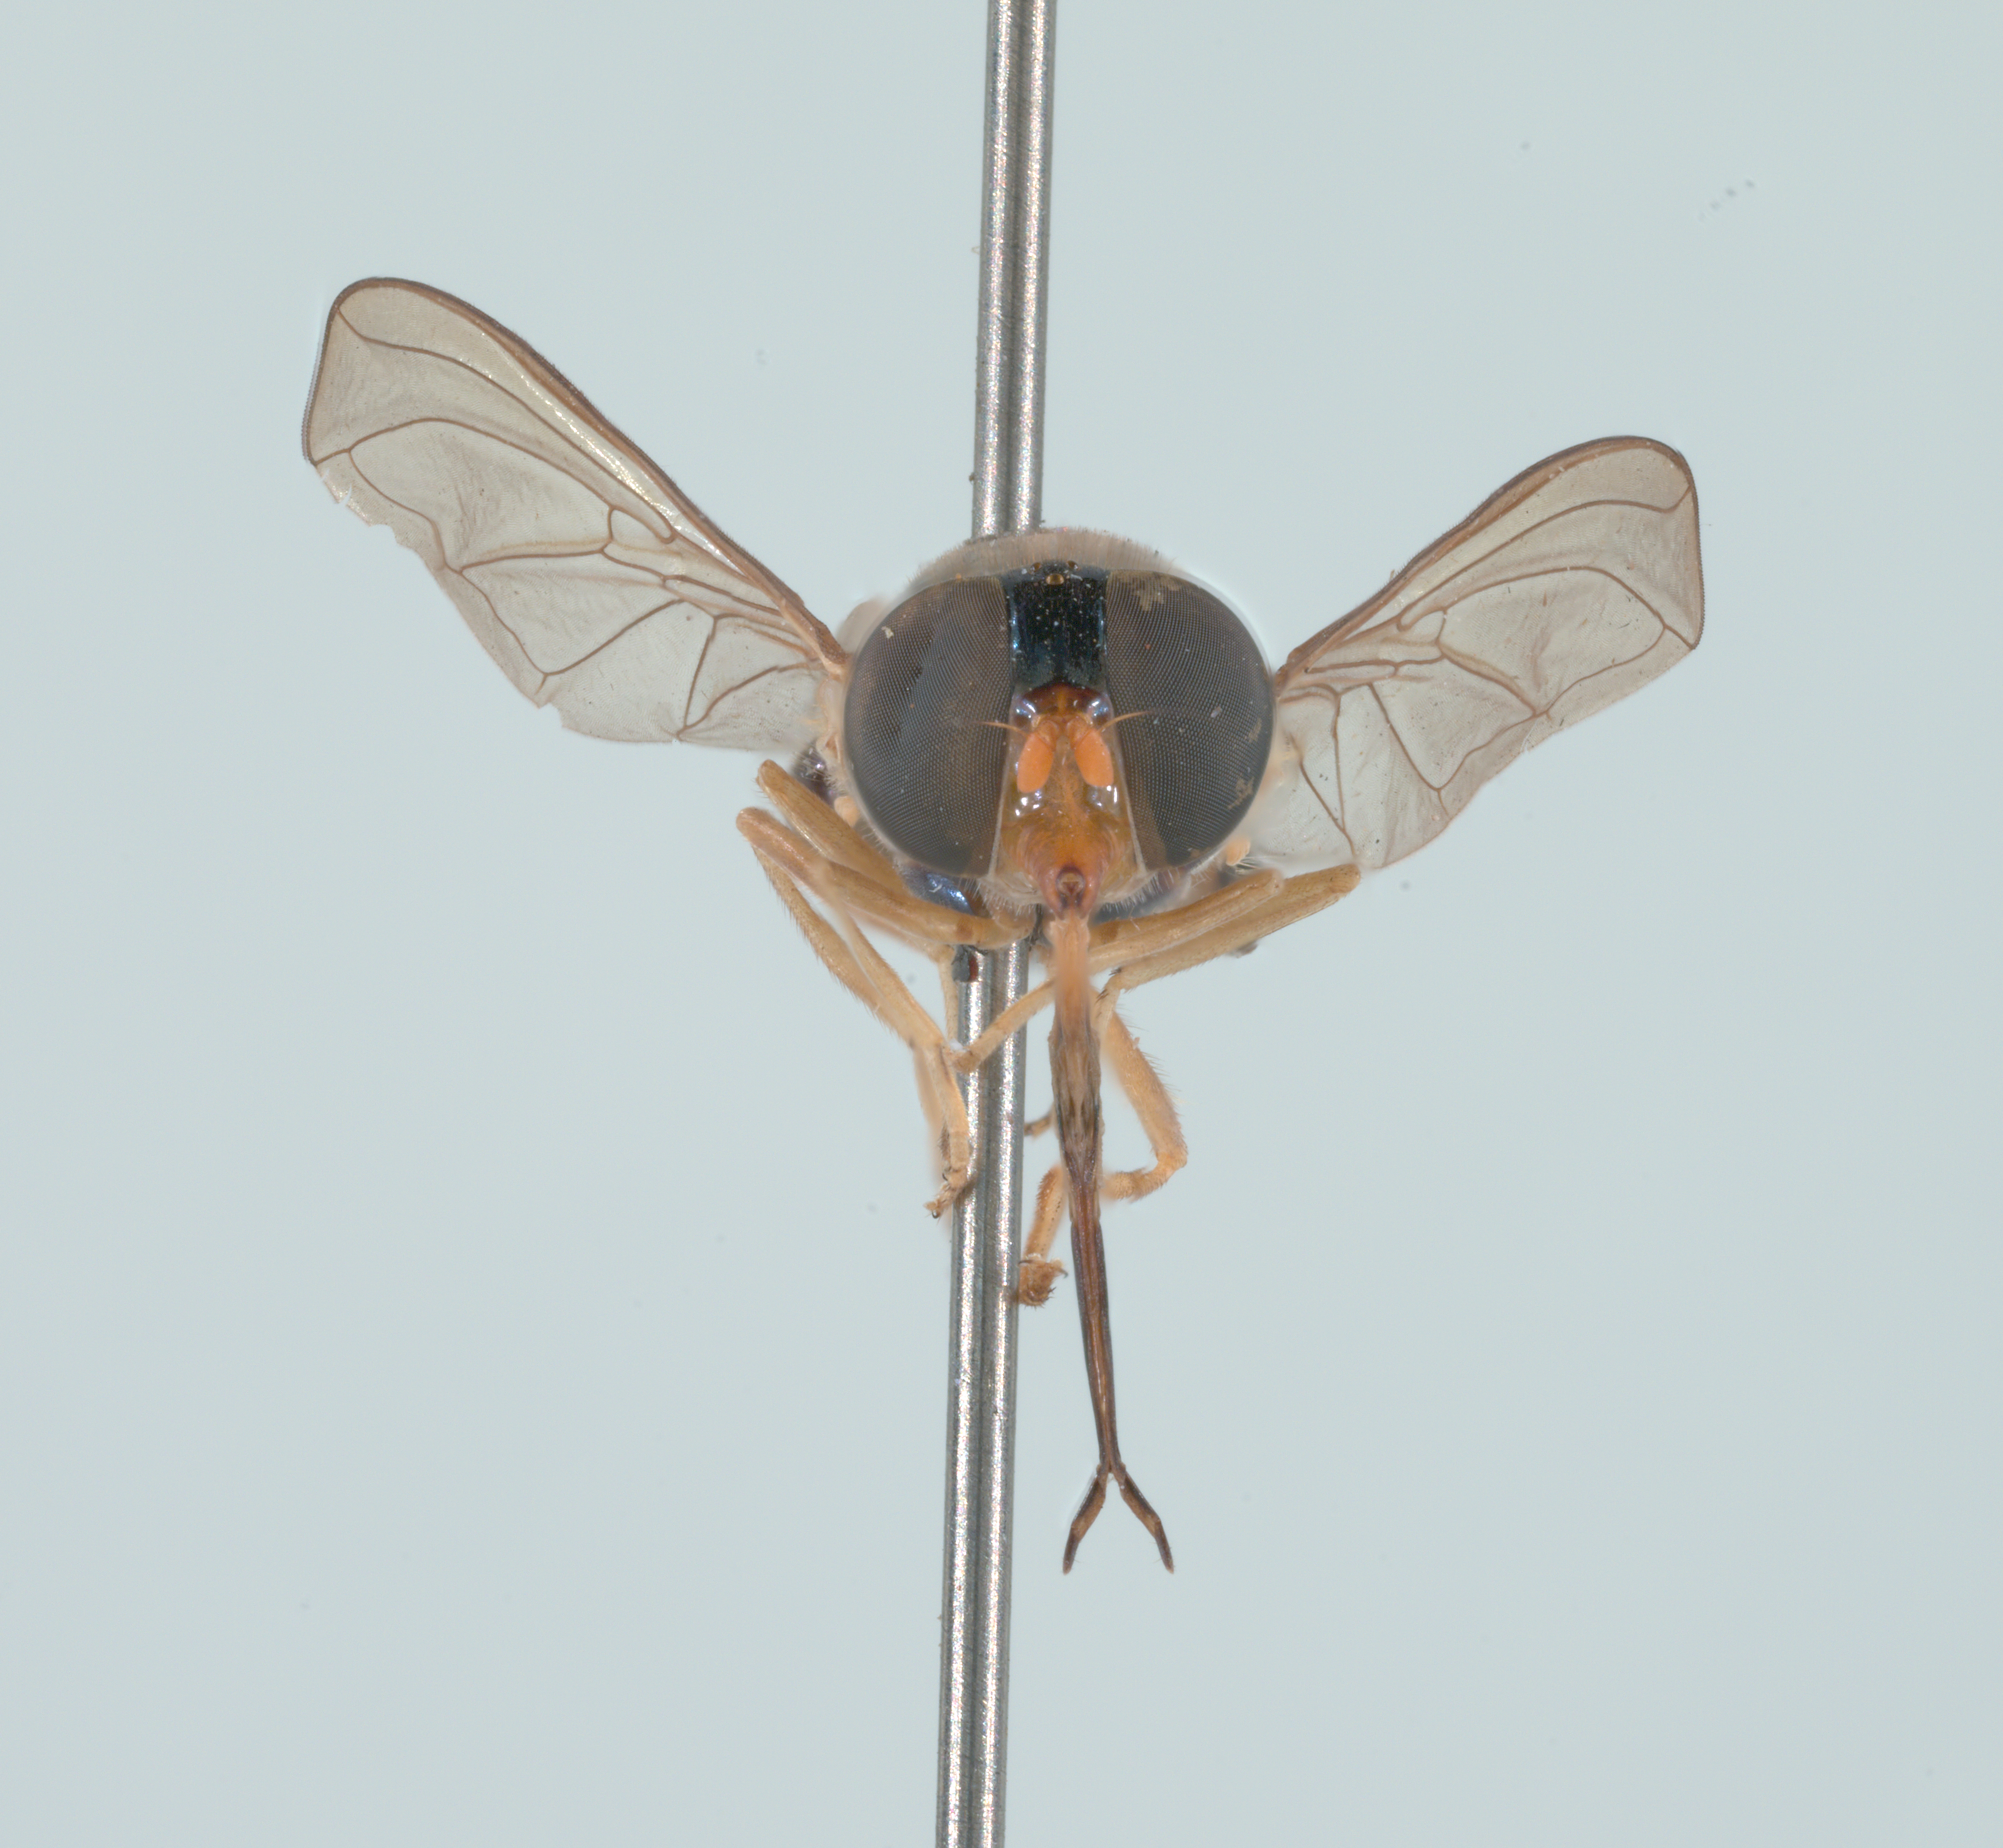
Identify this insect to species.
Rhingia caerulescens
